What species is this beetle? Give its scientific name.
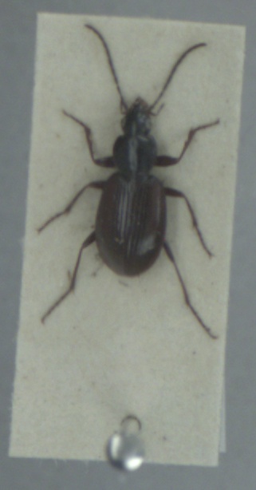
Agonum fuliginosum
